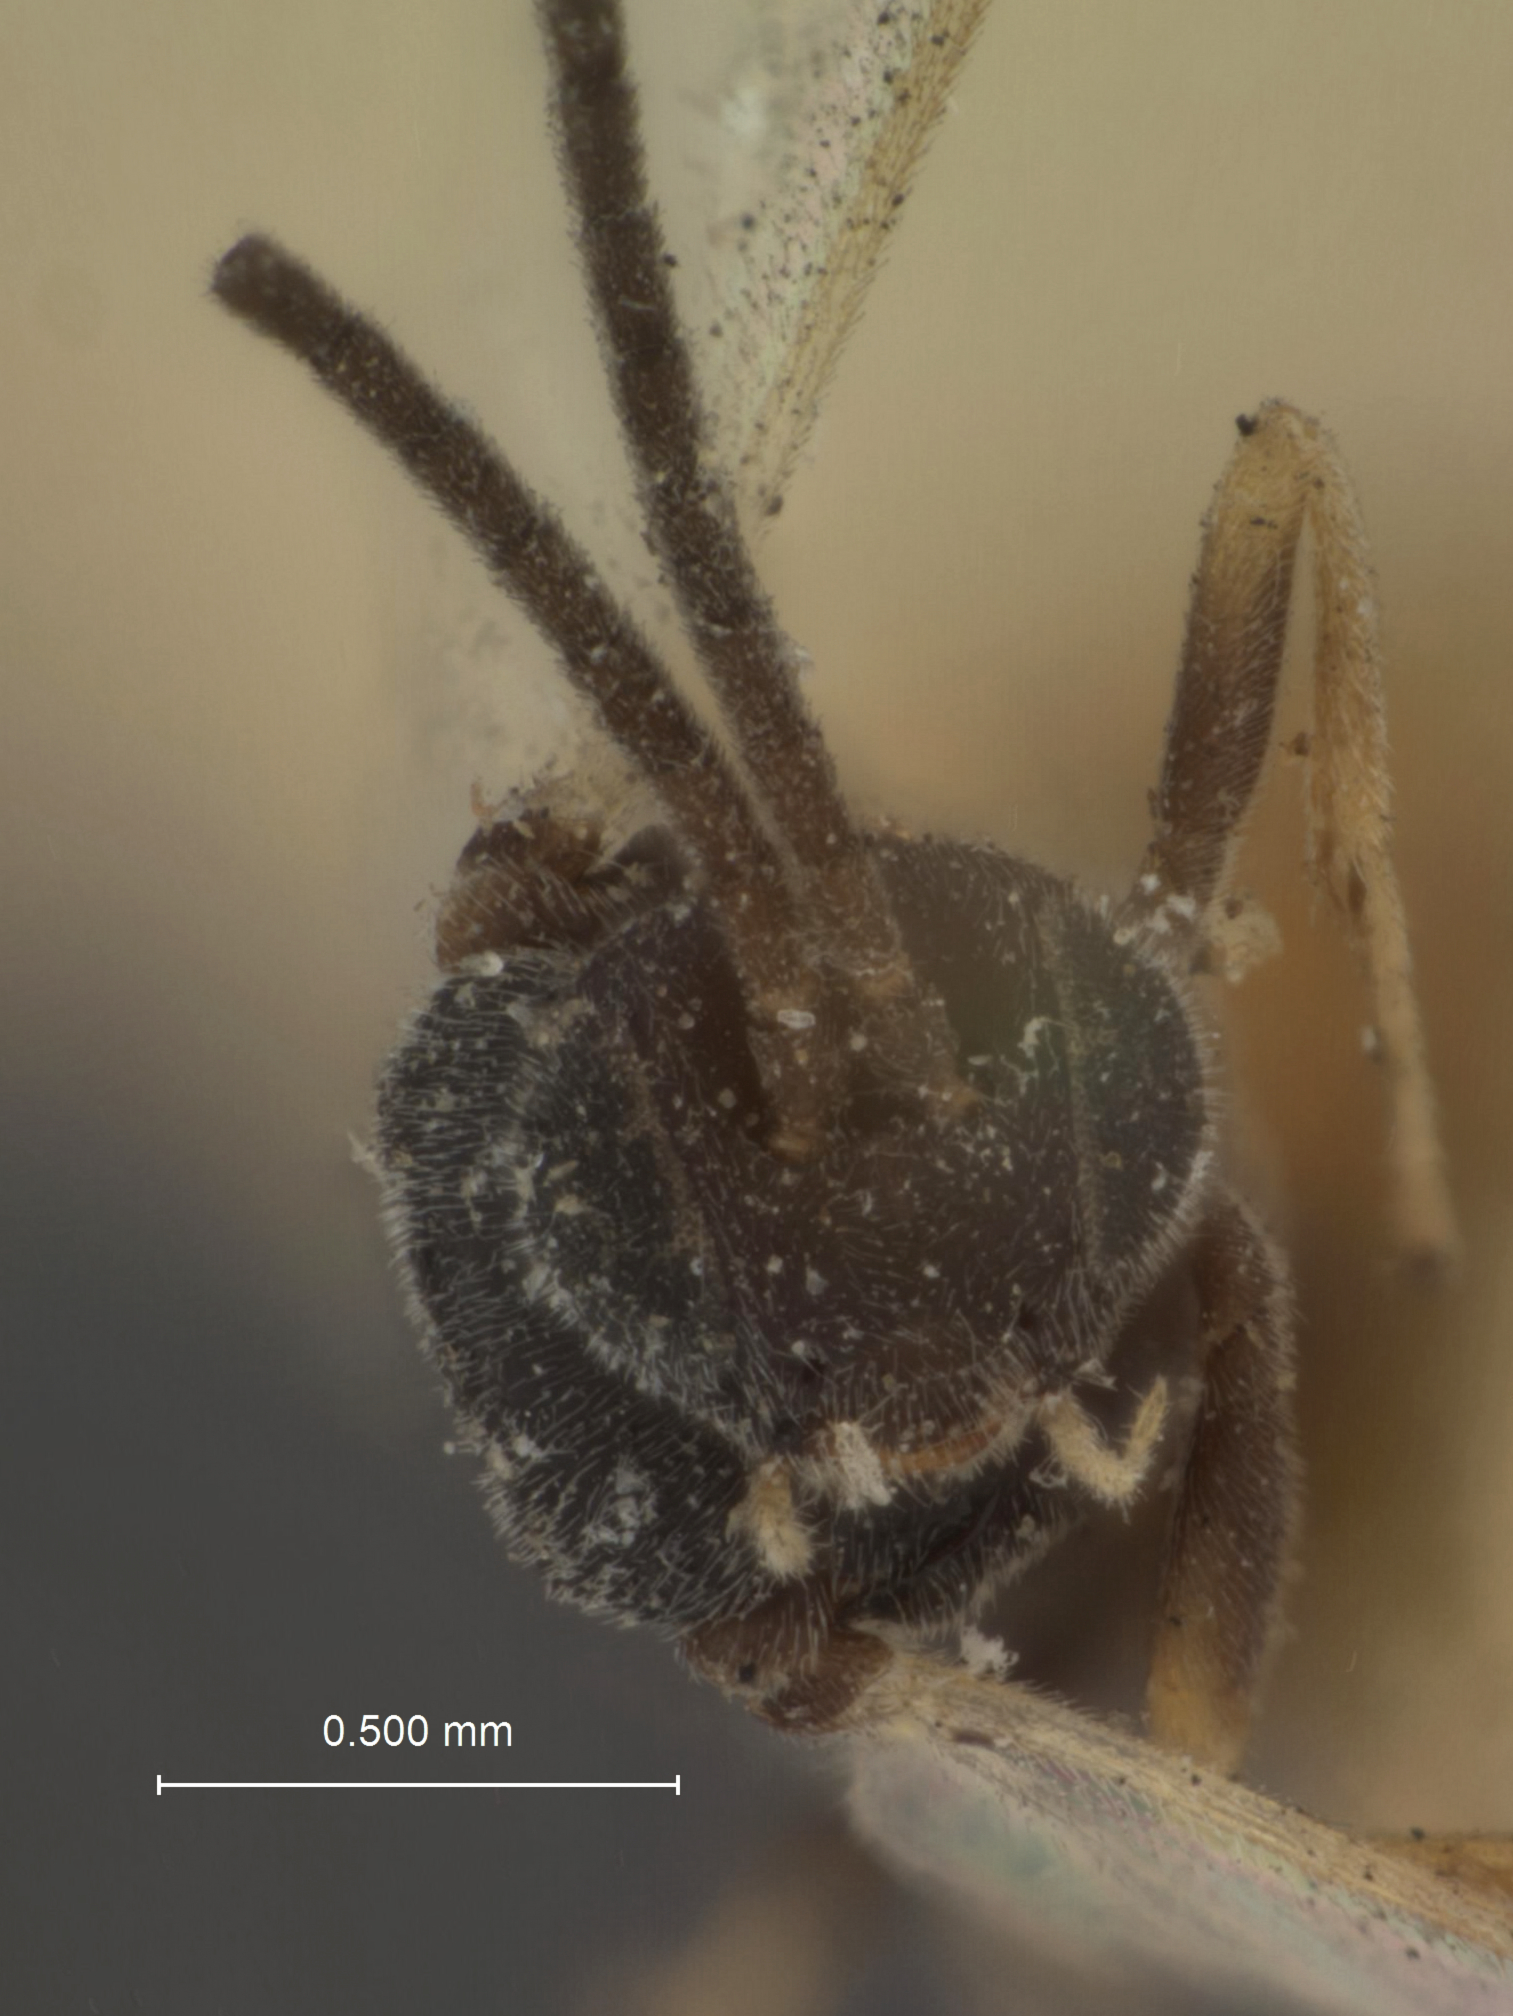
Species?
Apanteles cassianus
